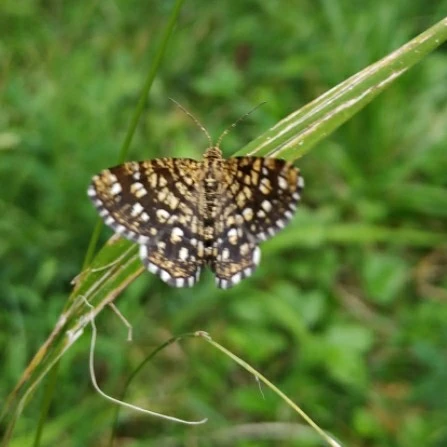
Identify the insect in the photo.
Chiasmia clathrata
